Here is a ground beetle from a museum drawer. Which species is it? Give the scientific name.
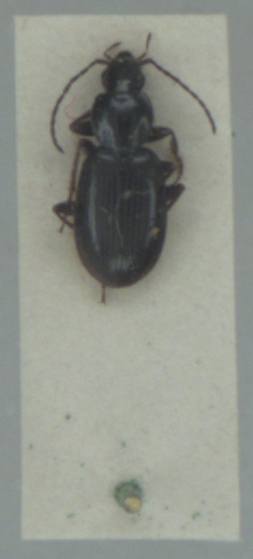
Agonum fuliginosum
